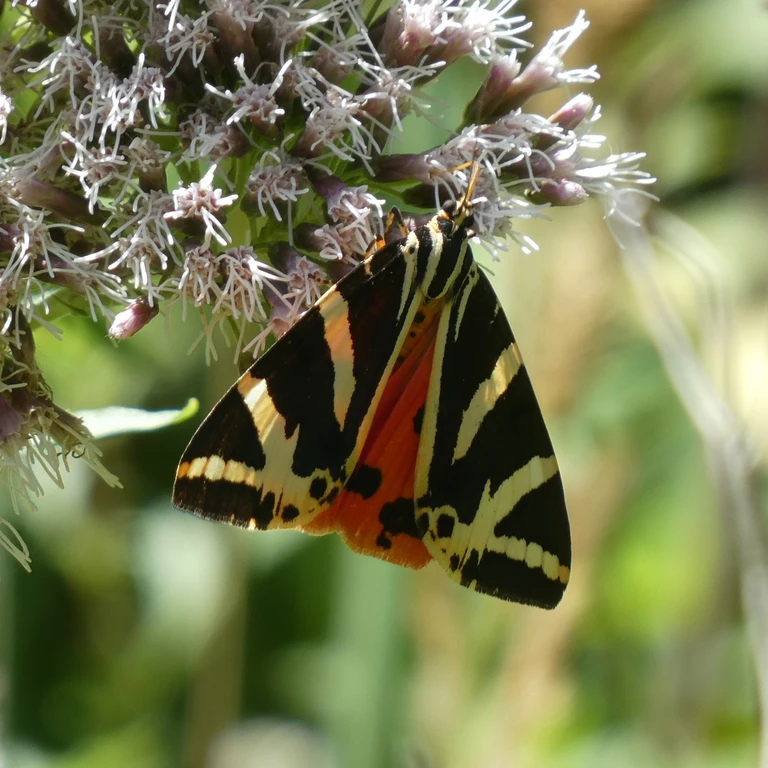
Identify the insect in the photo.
Euplagia quadripunctaria
